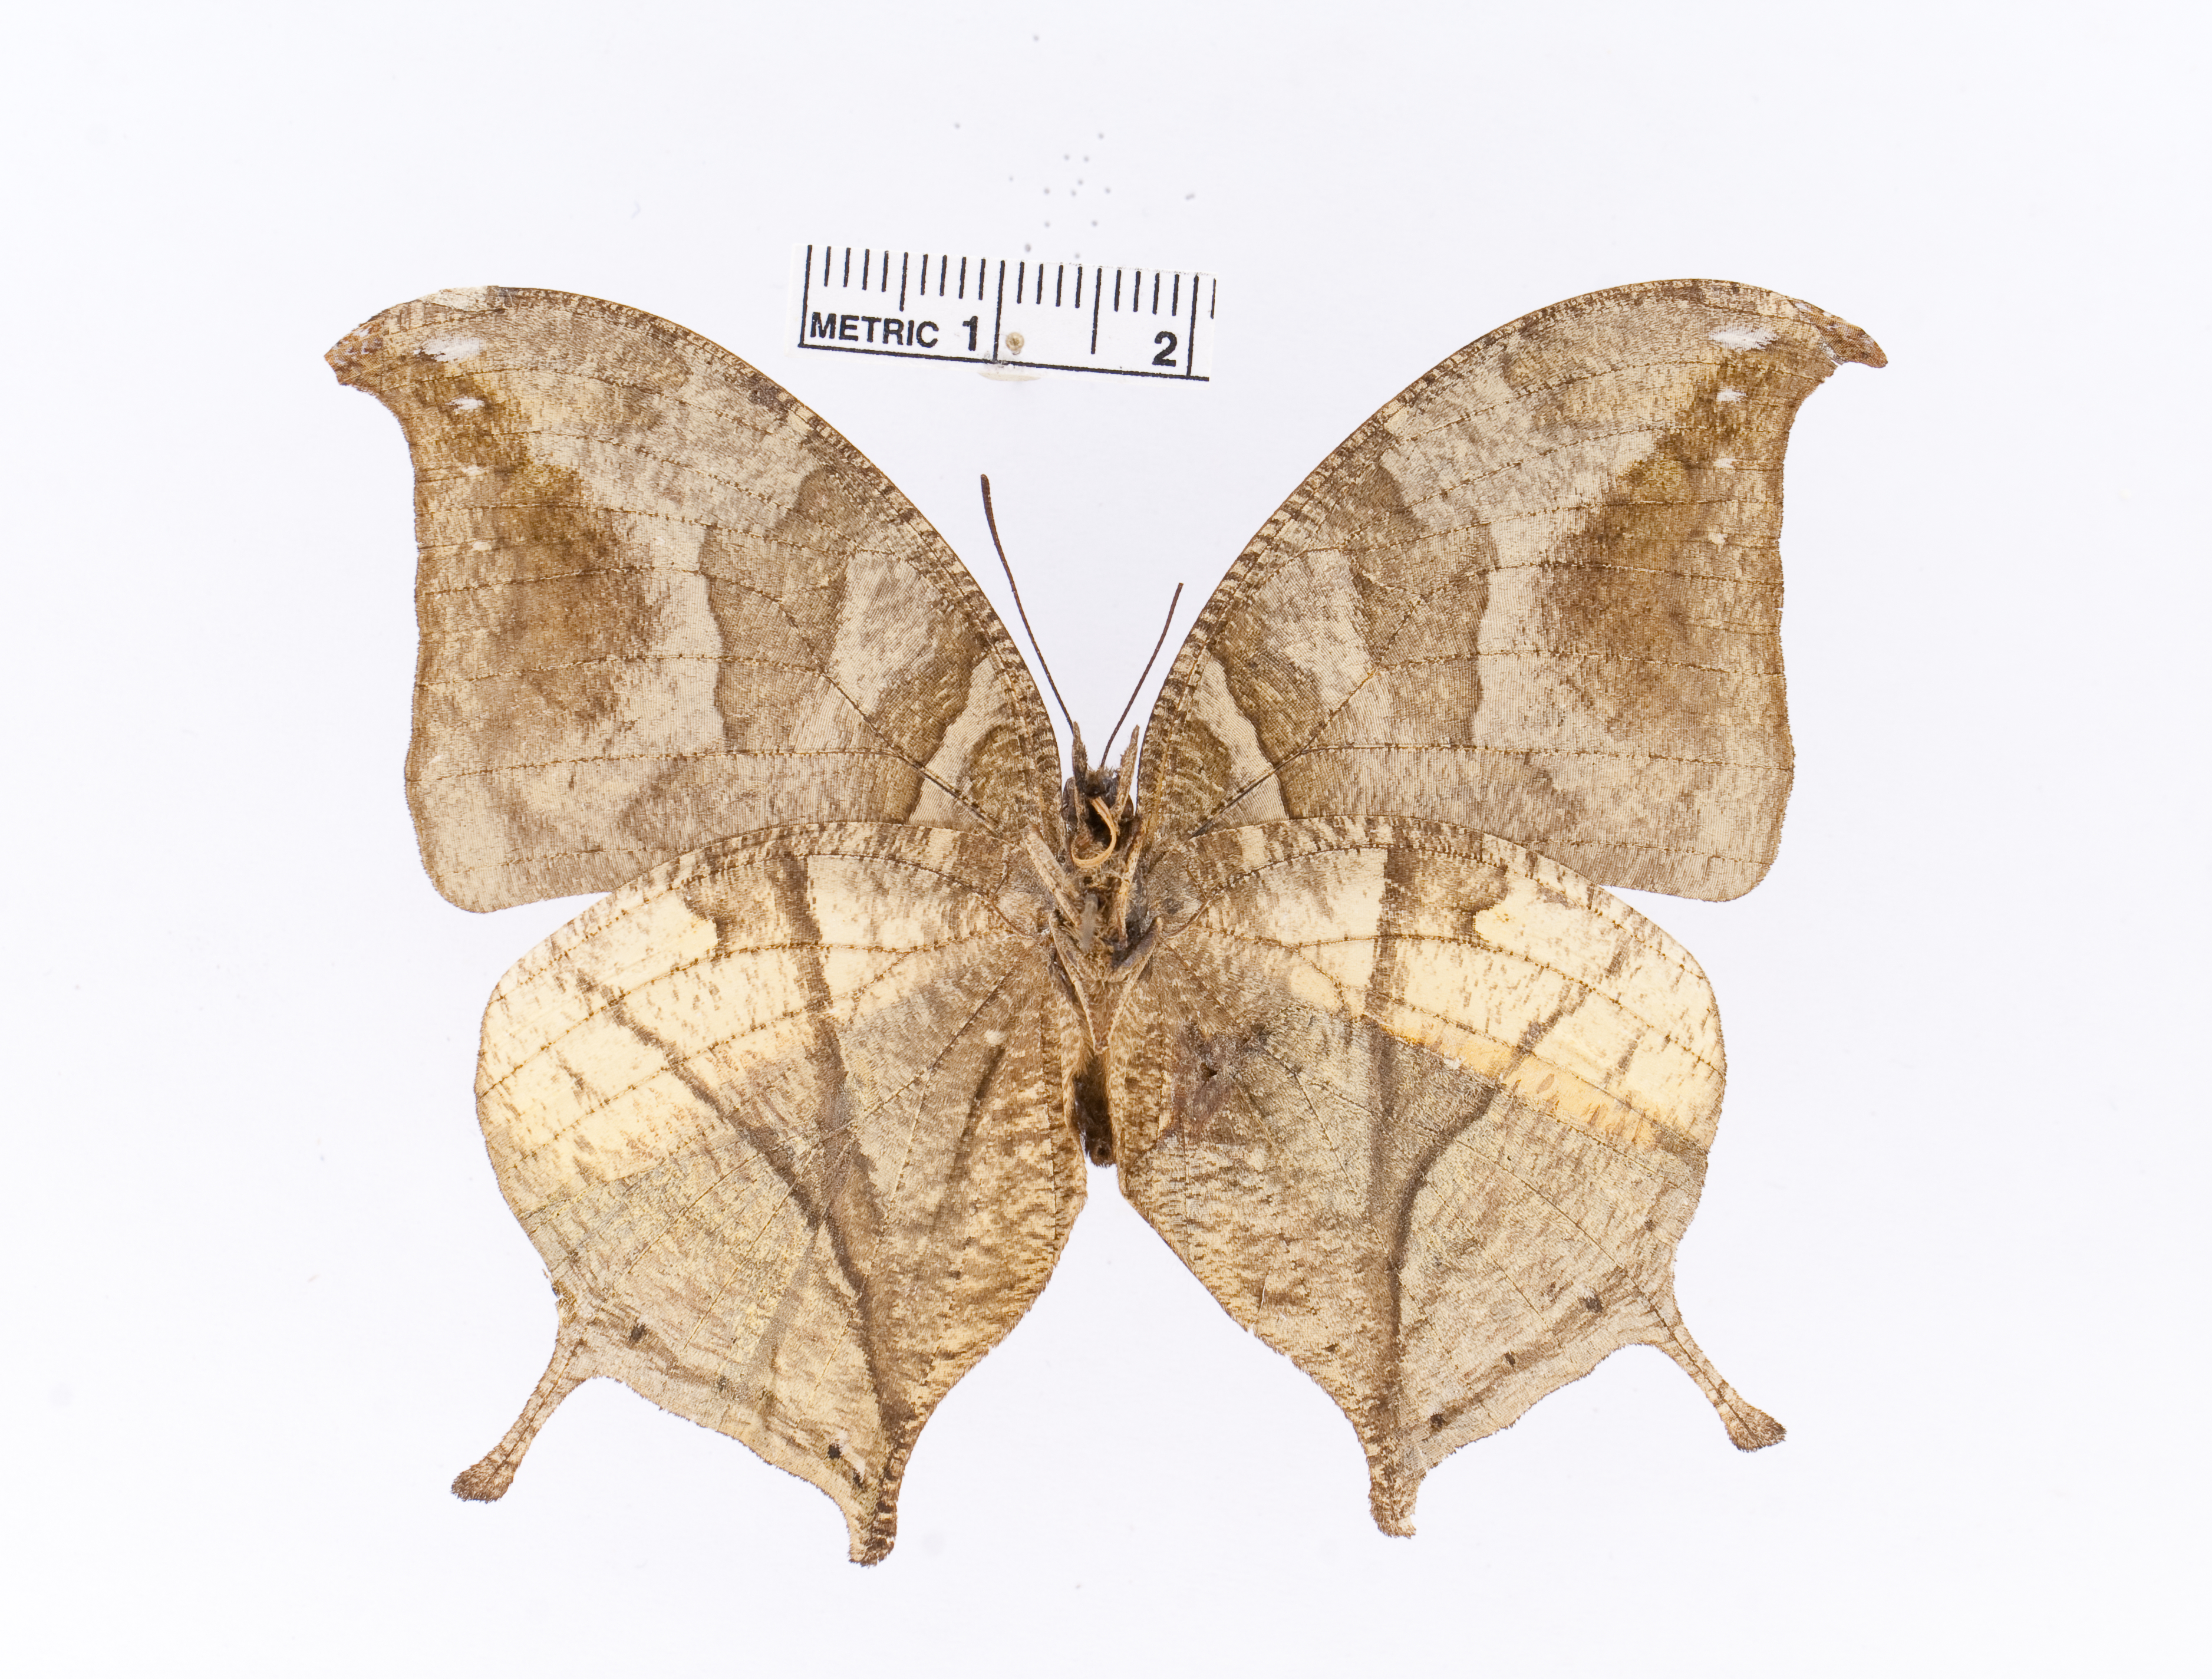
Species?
Consul panariste
